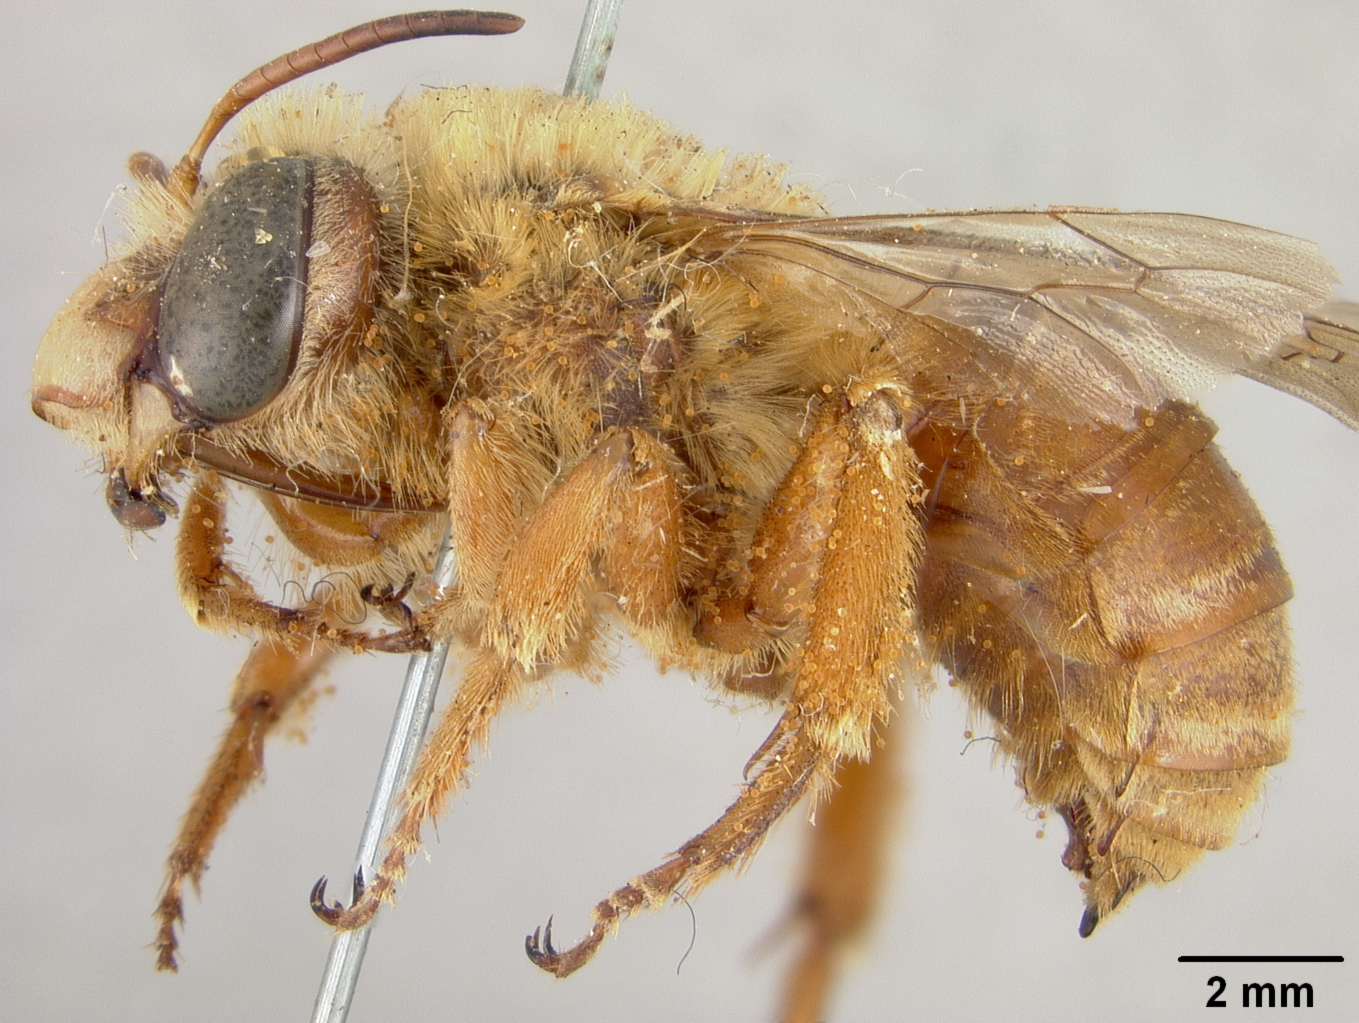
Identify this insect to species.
Xenoglossa patricia
